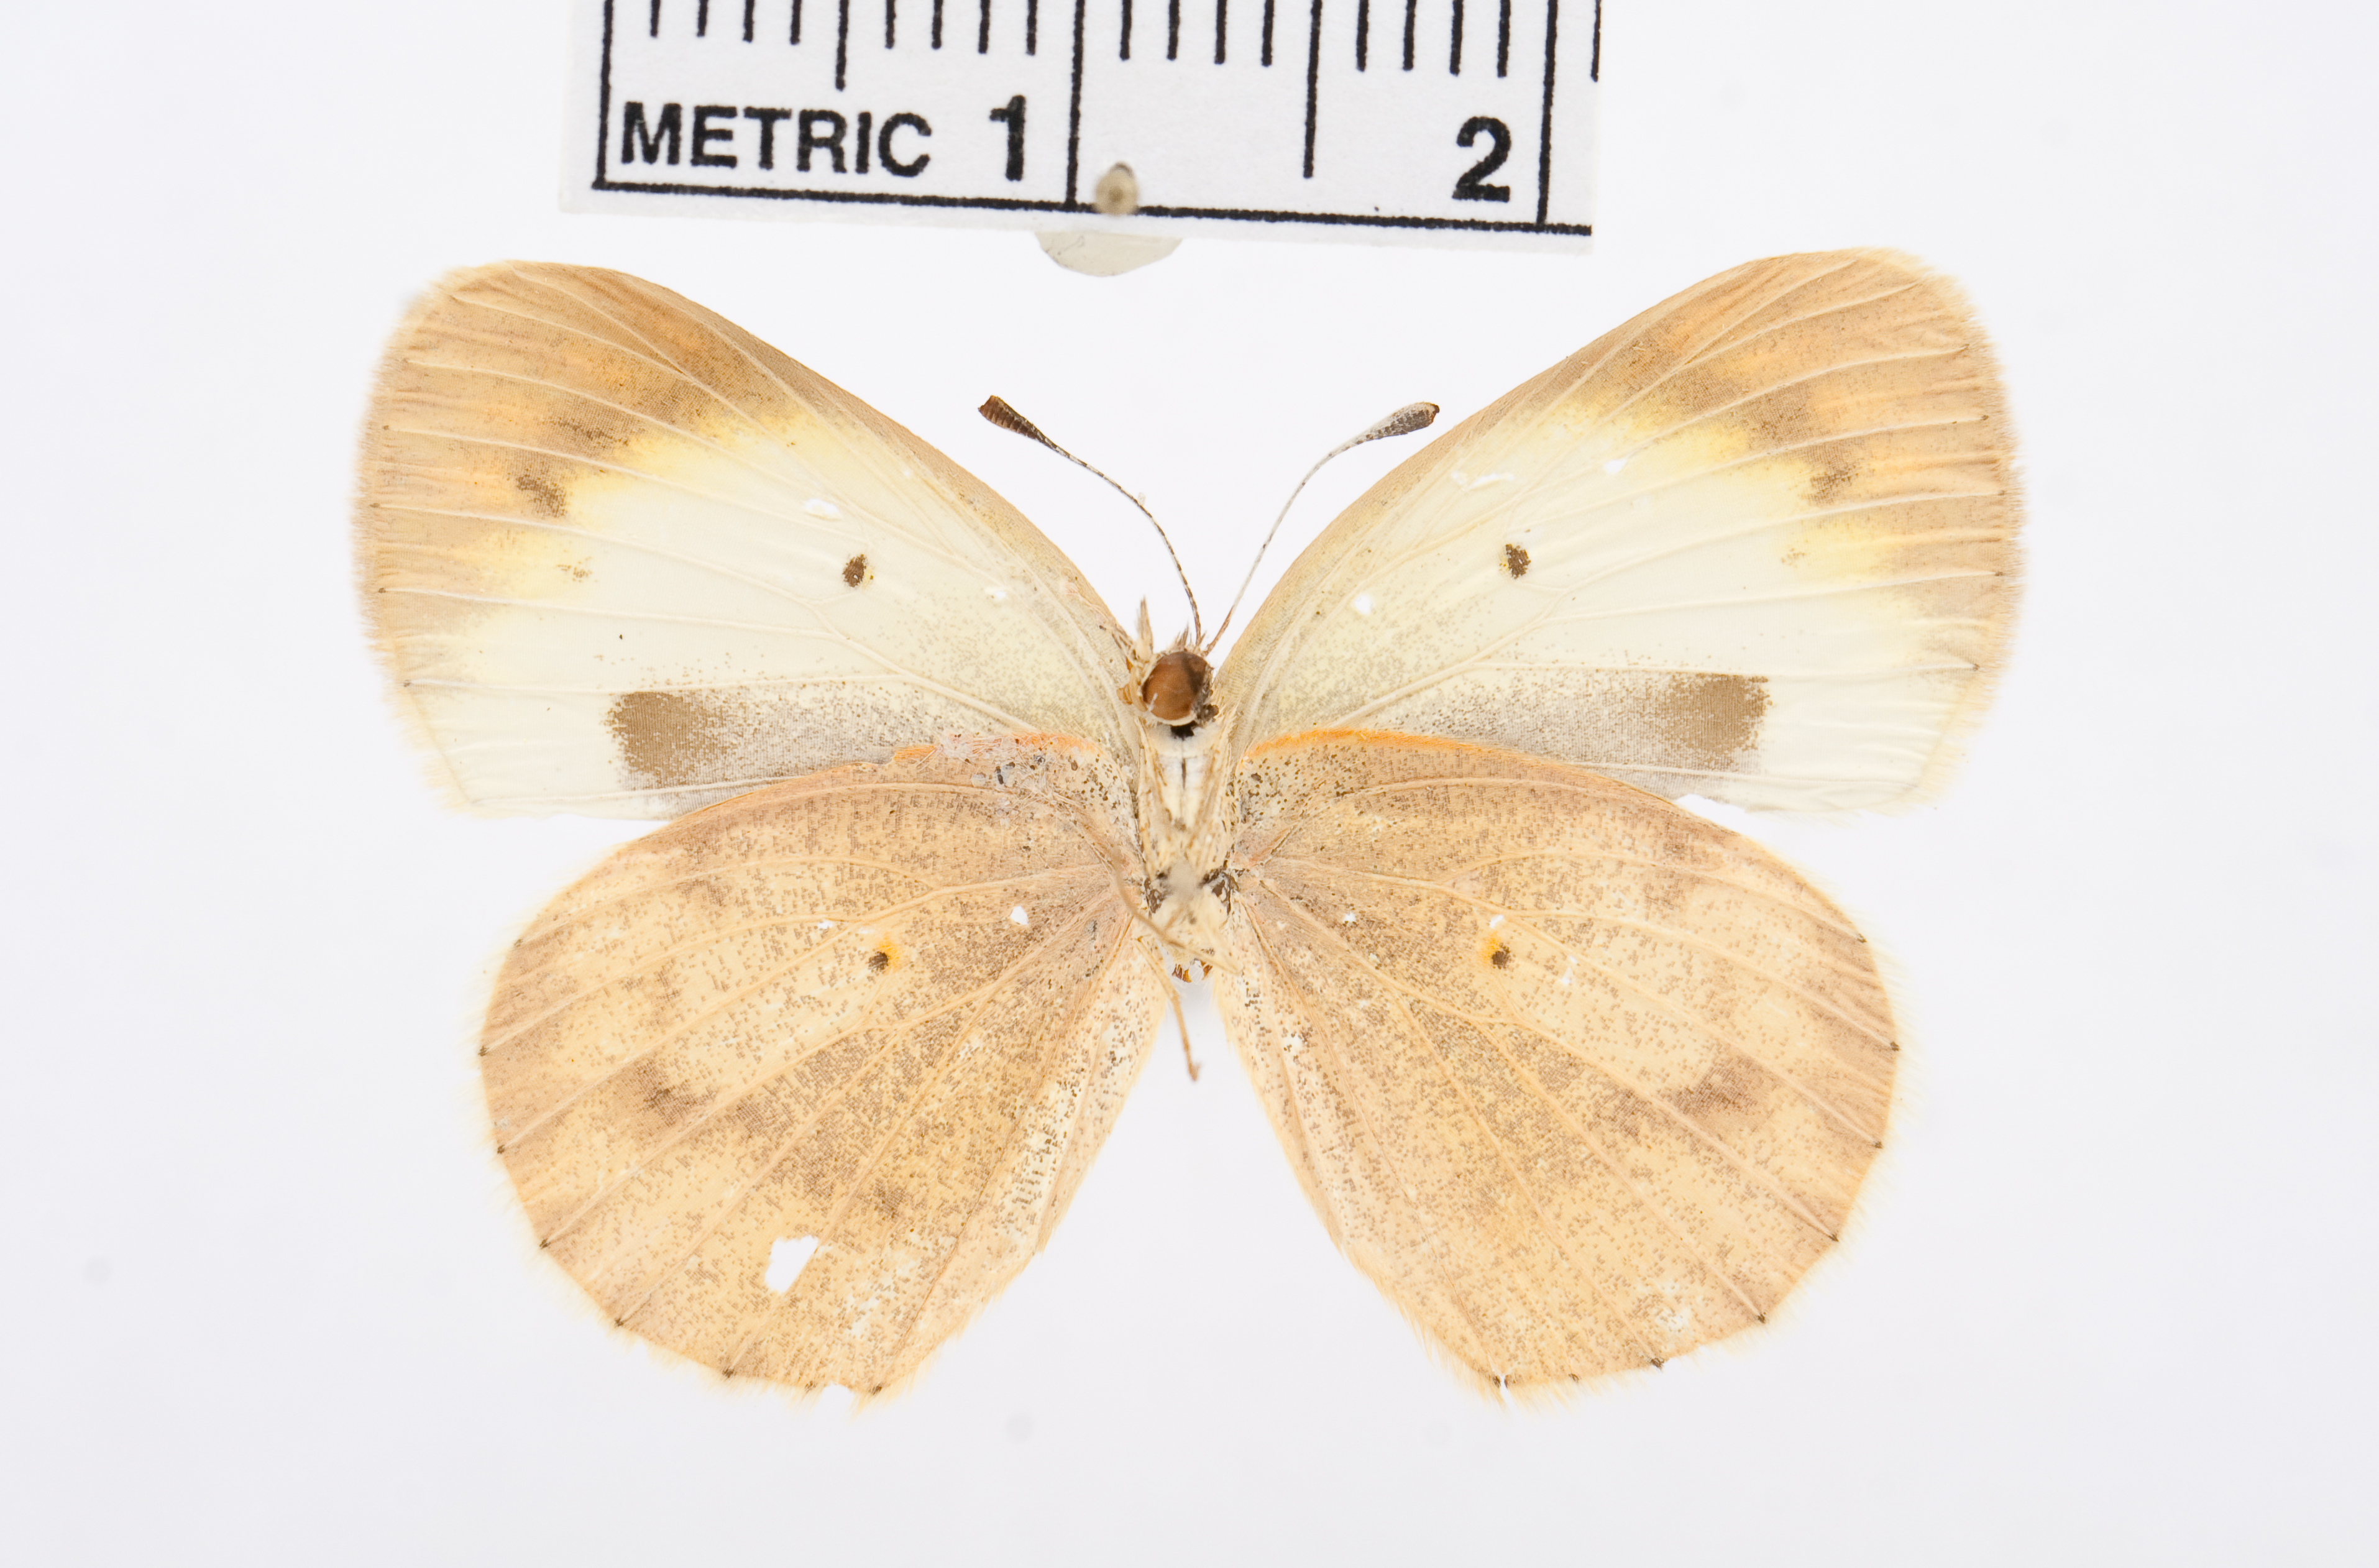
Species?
Colotis pallene
